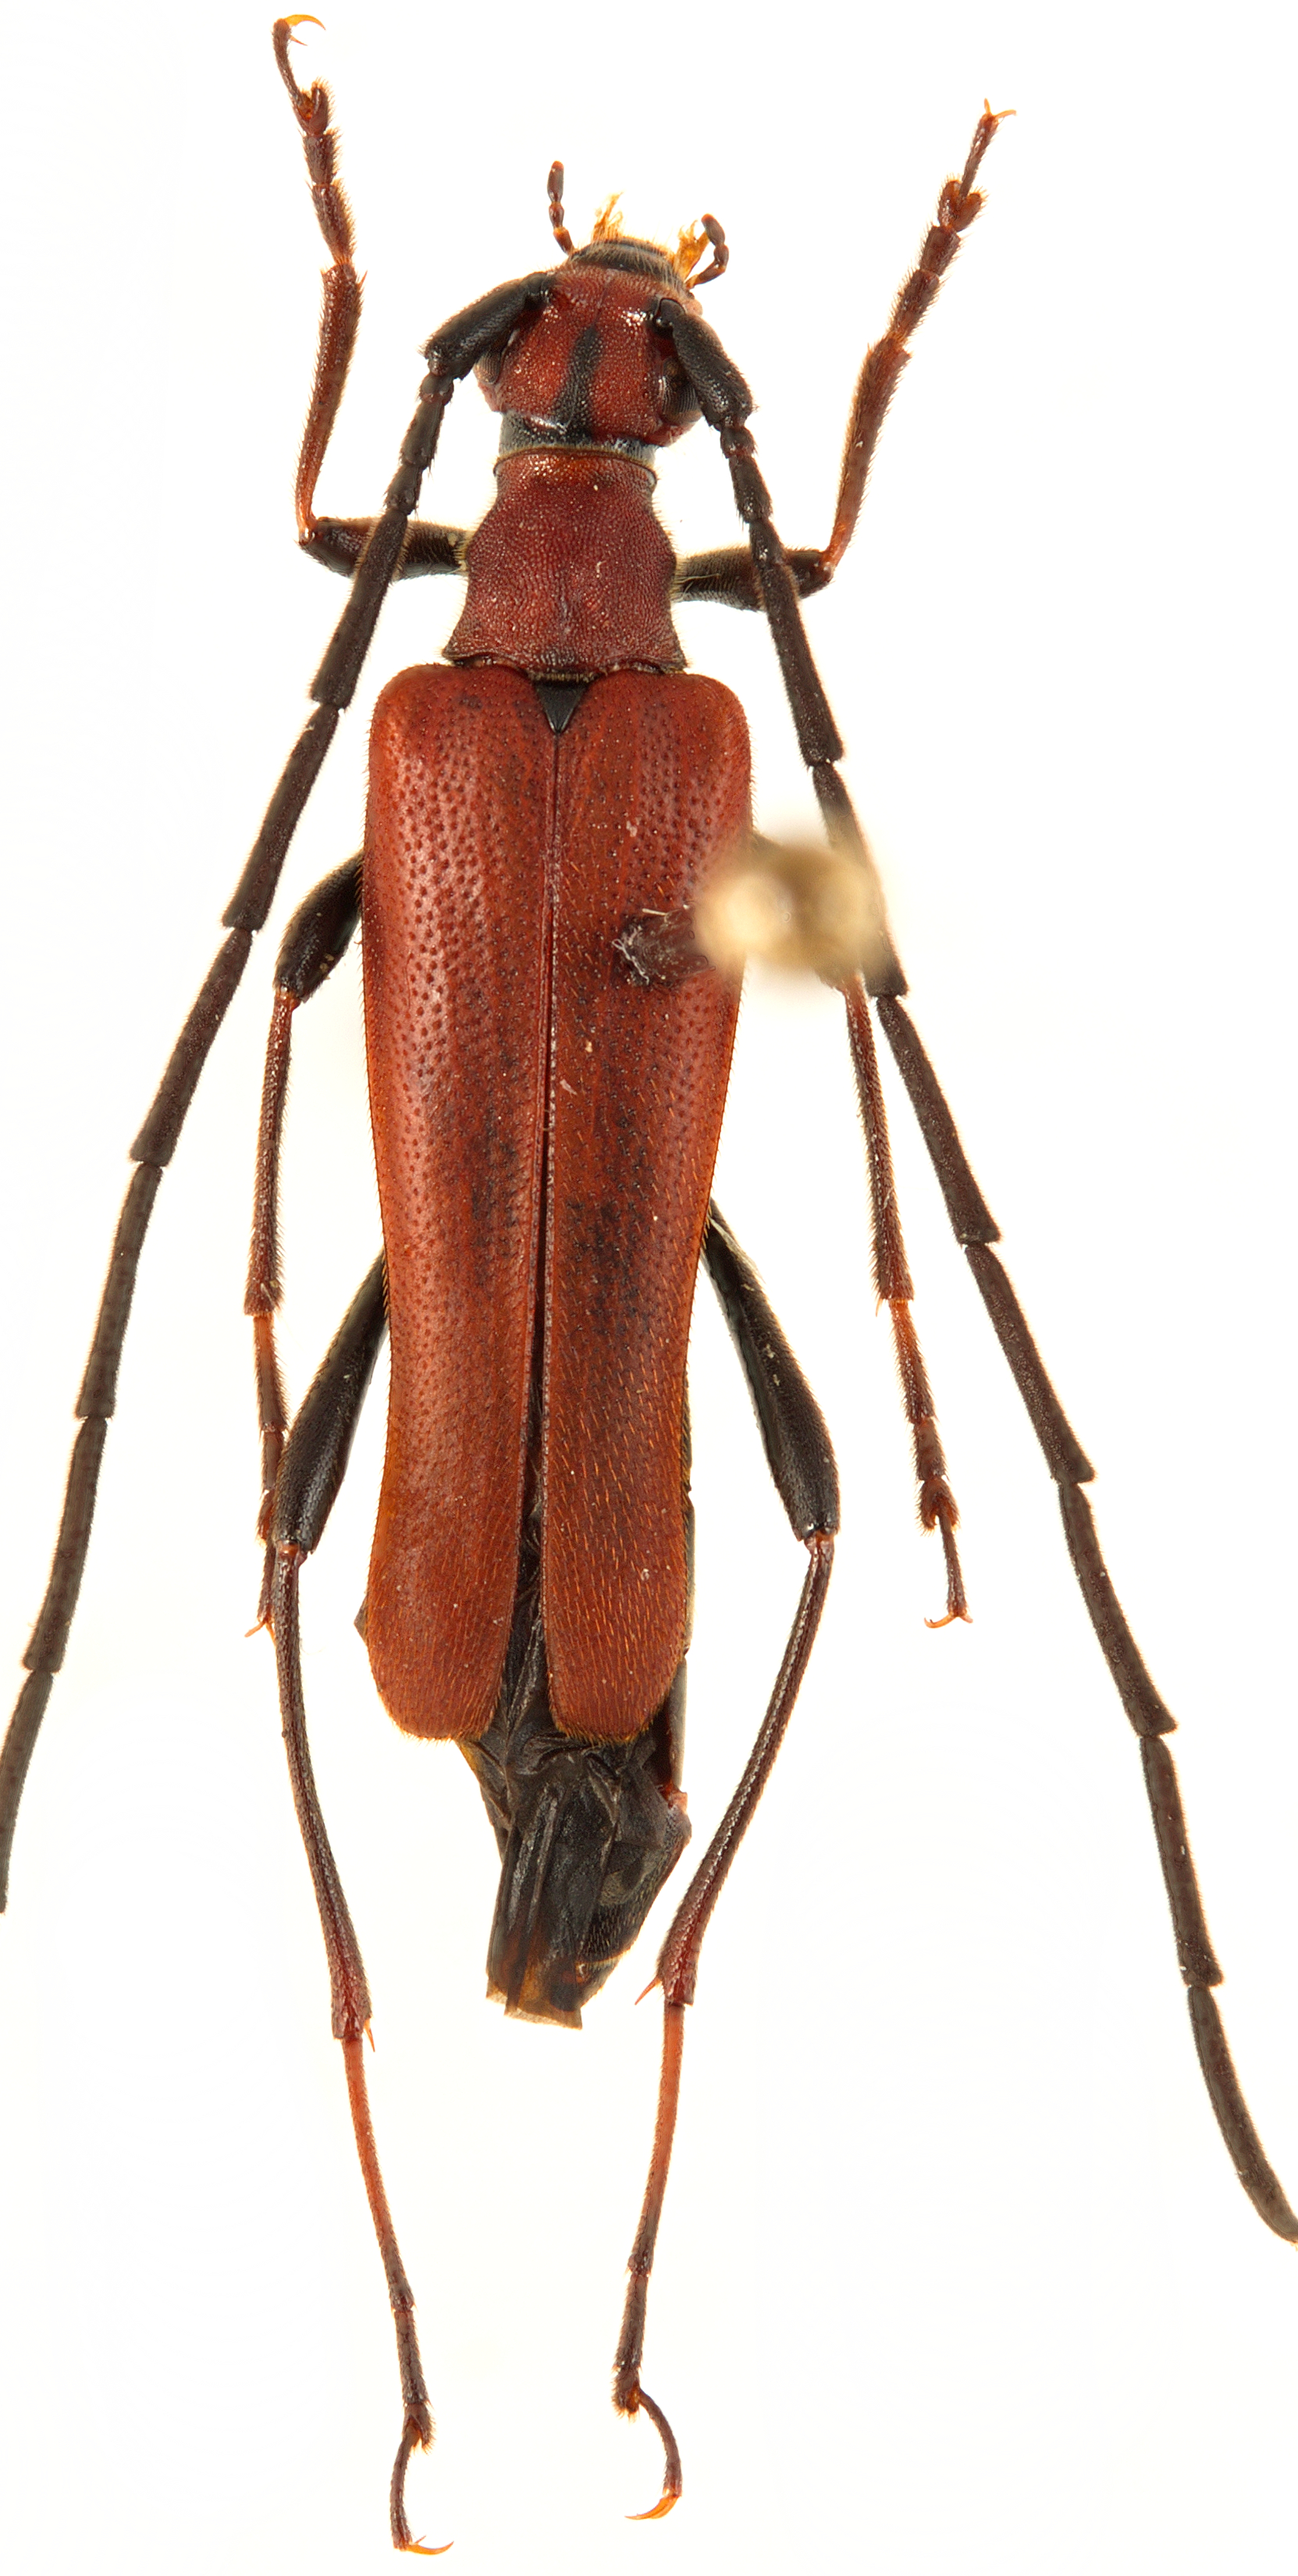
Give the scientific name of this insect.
Pyrrhona laeticolor
